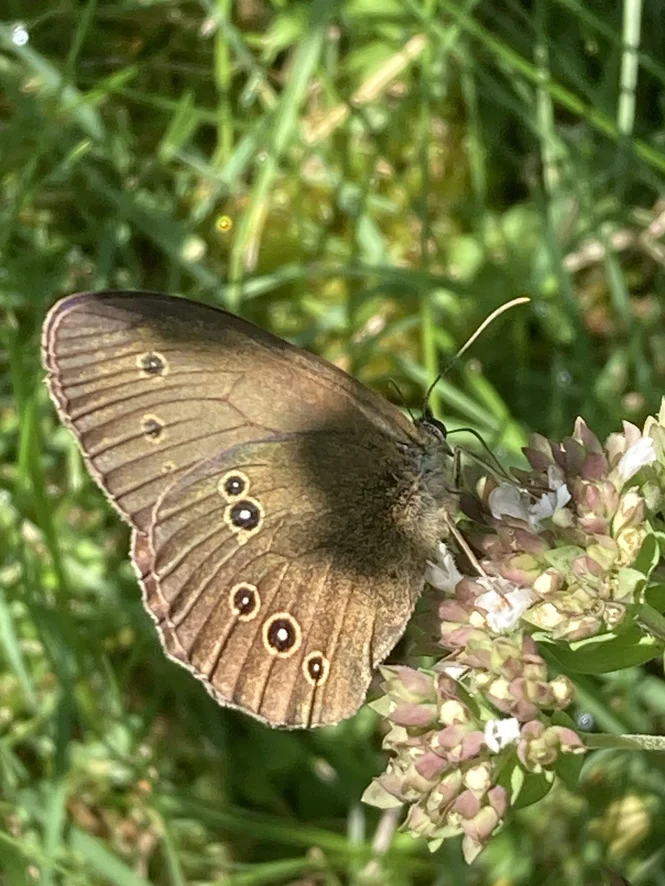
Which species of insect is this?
Aphantopus hyperantus
